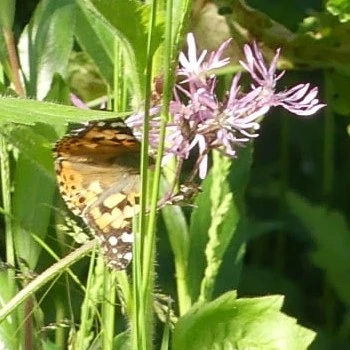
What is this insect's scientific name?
Vanessa cardui
